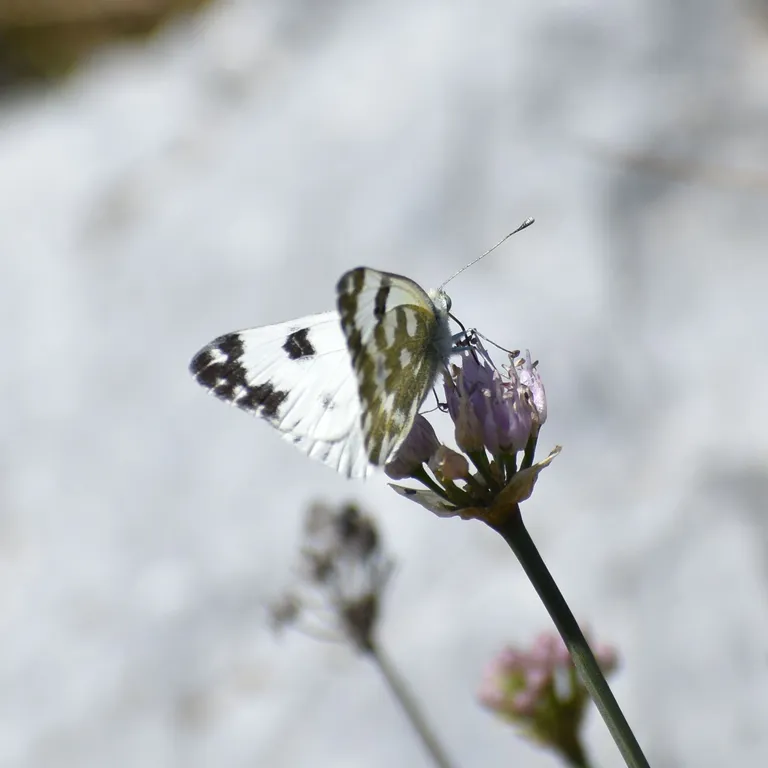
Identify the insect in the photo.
Pontia edusa
